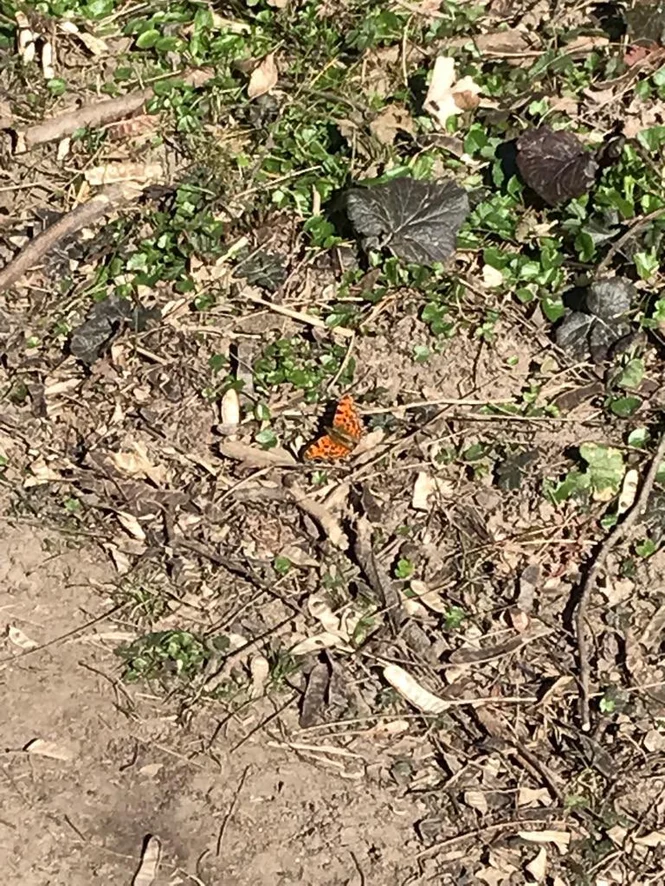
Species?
Polygonia c-album
